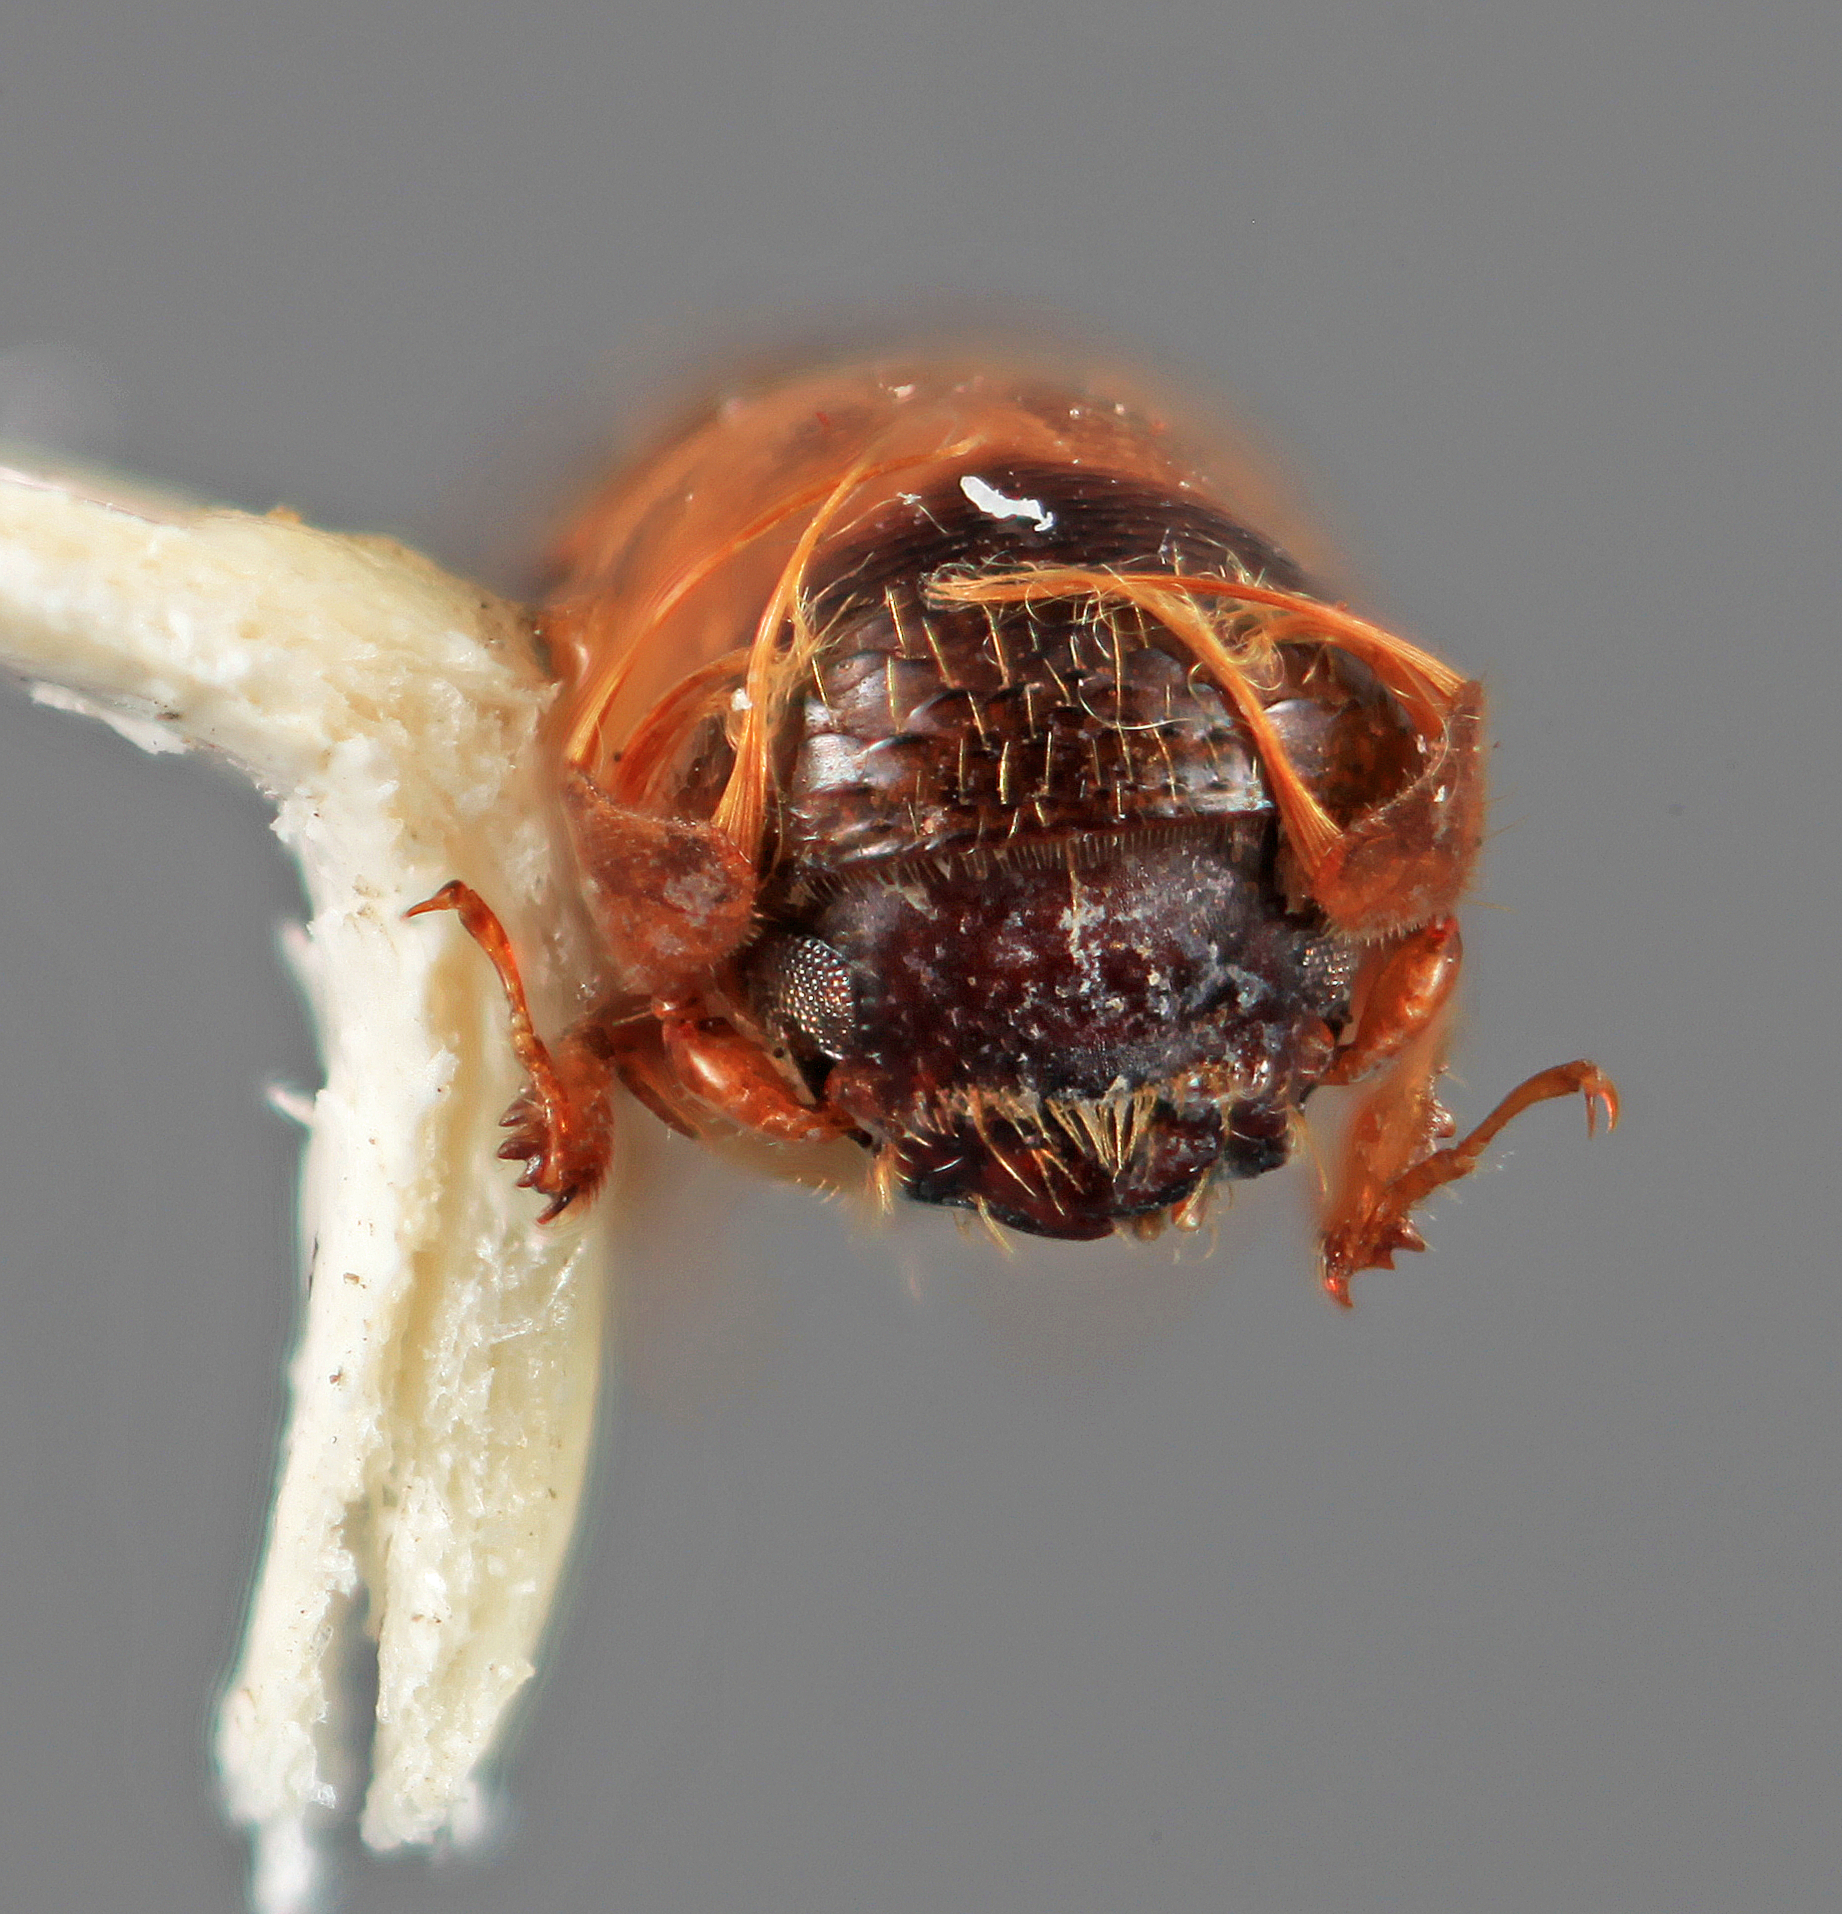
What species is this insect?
Amphicranus fulgidus
